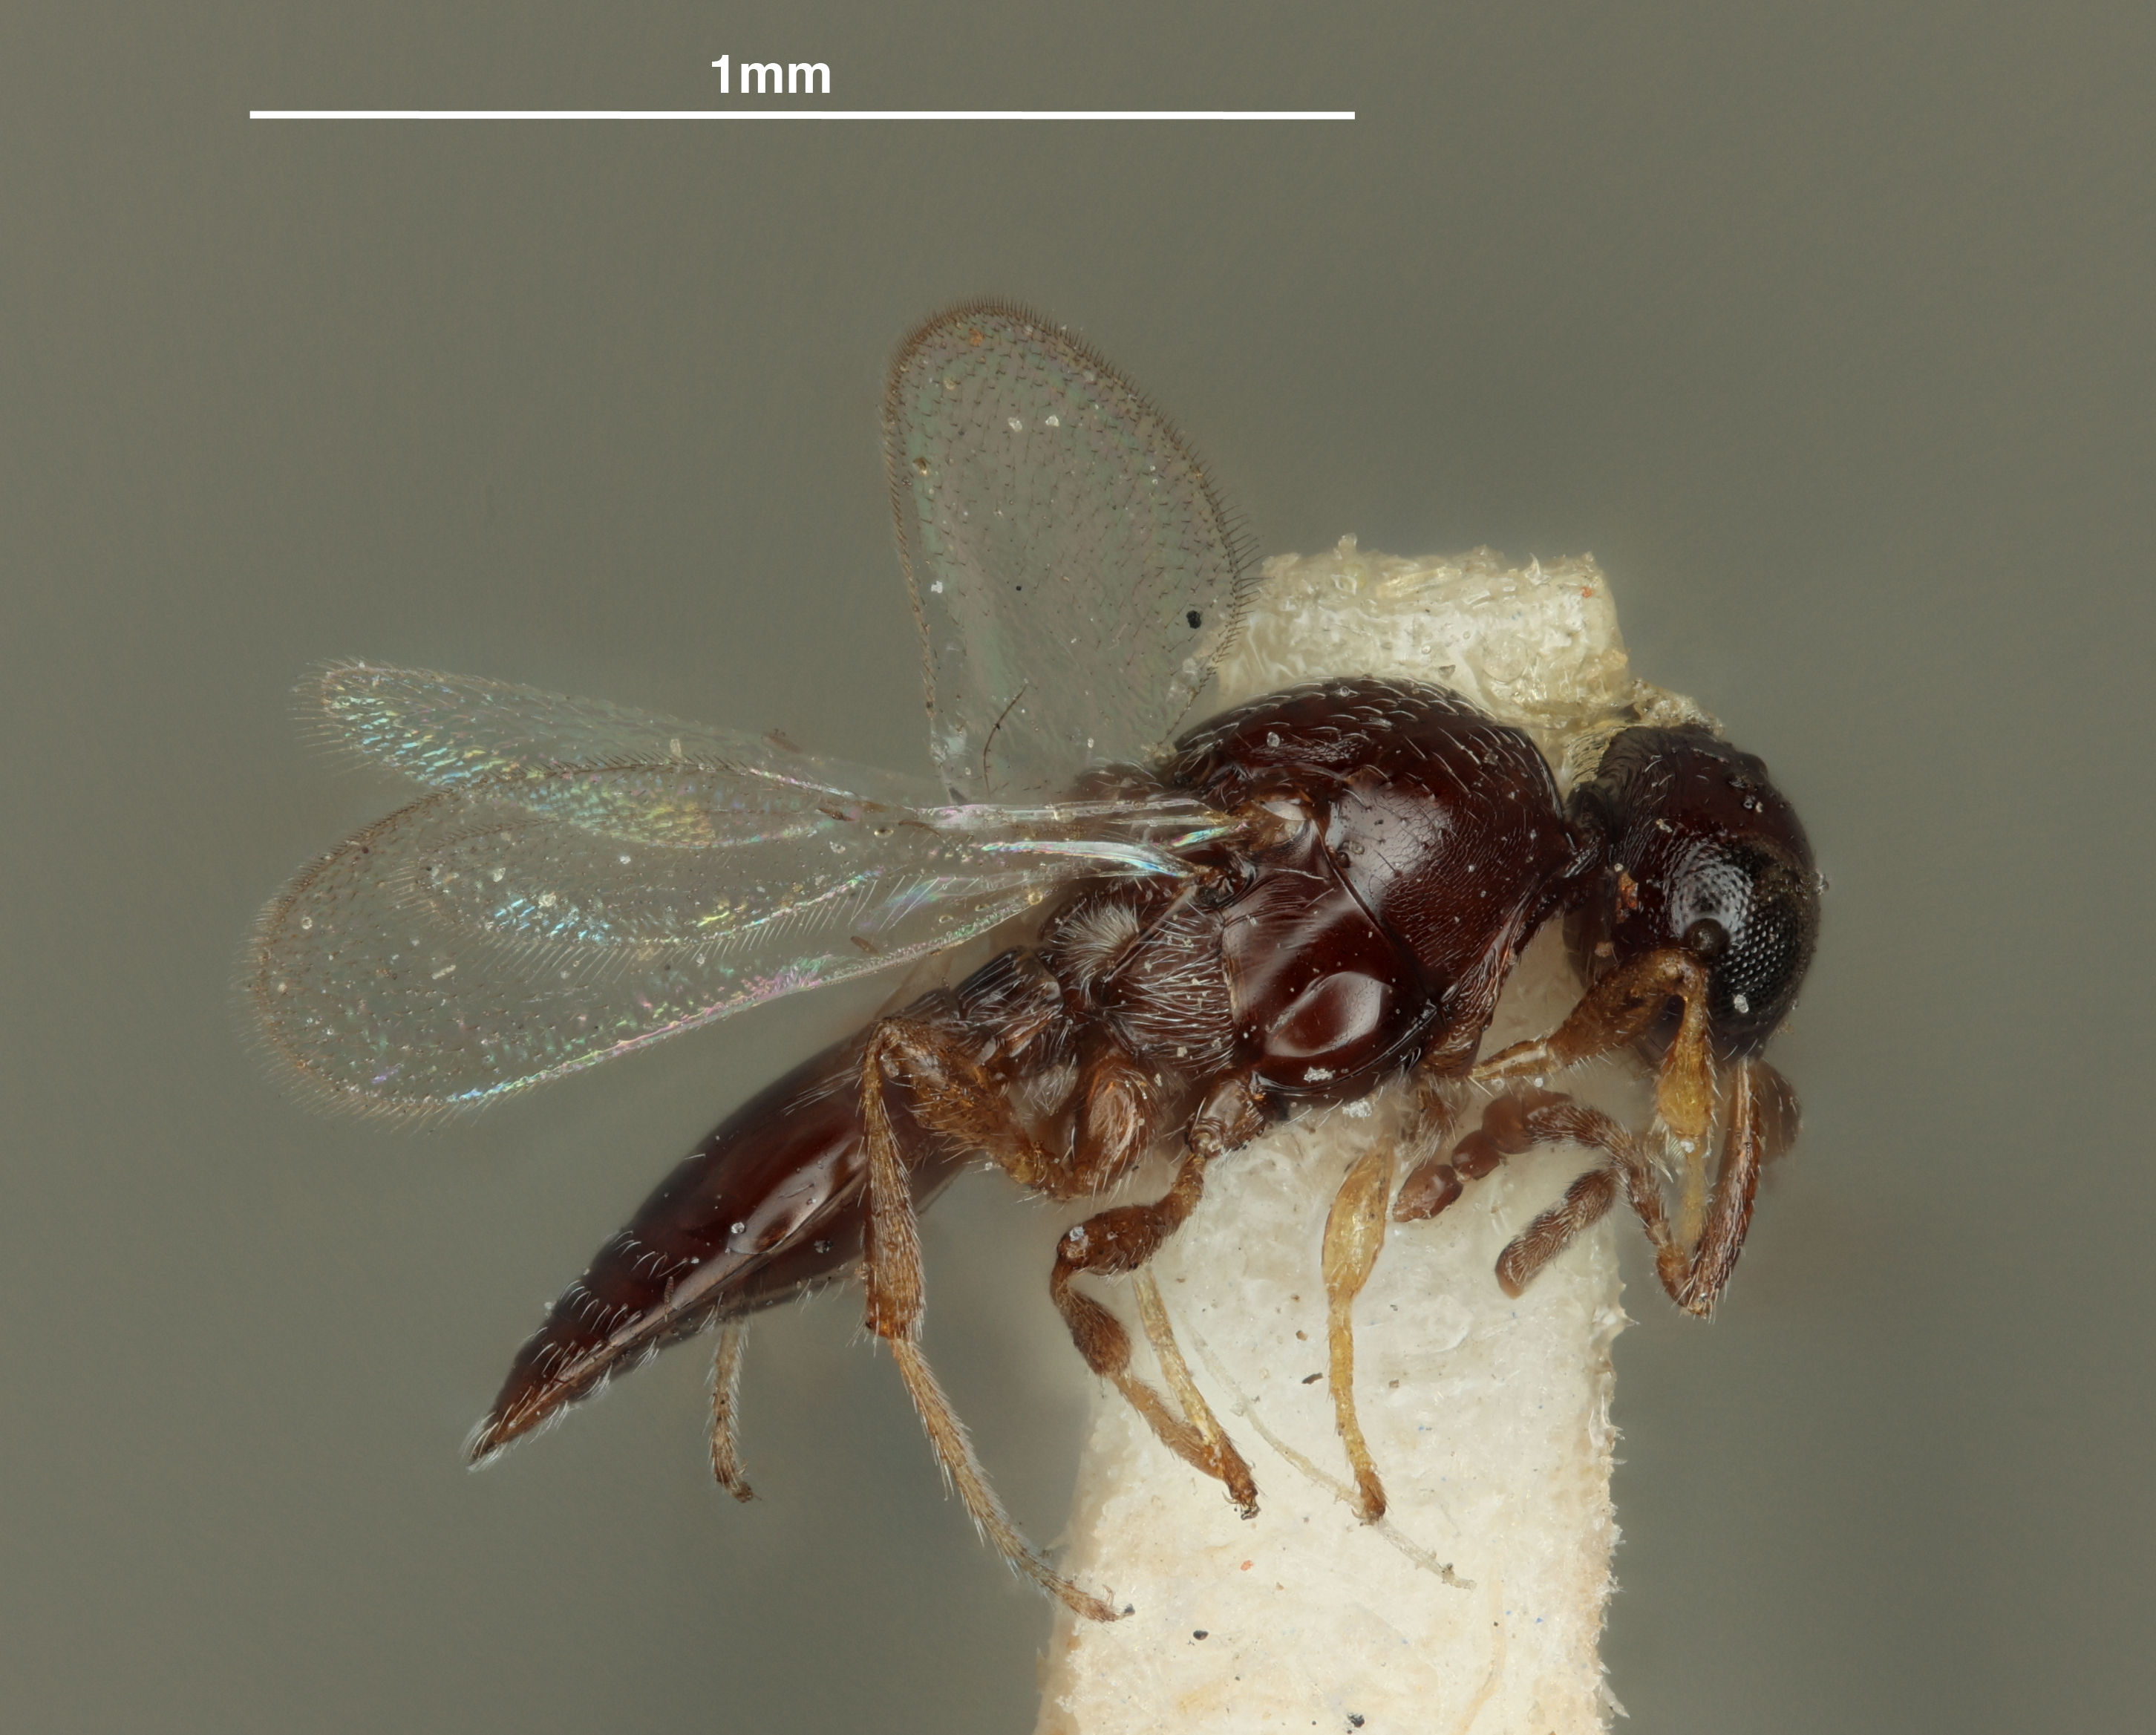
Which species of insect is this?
Polygnotus actinomeridis
